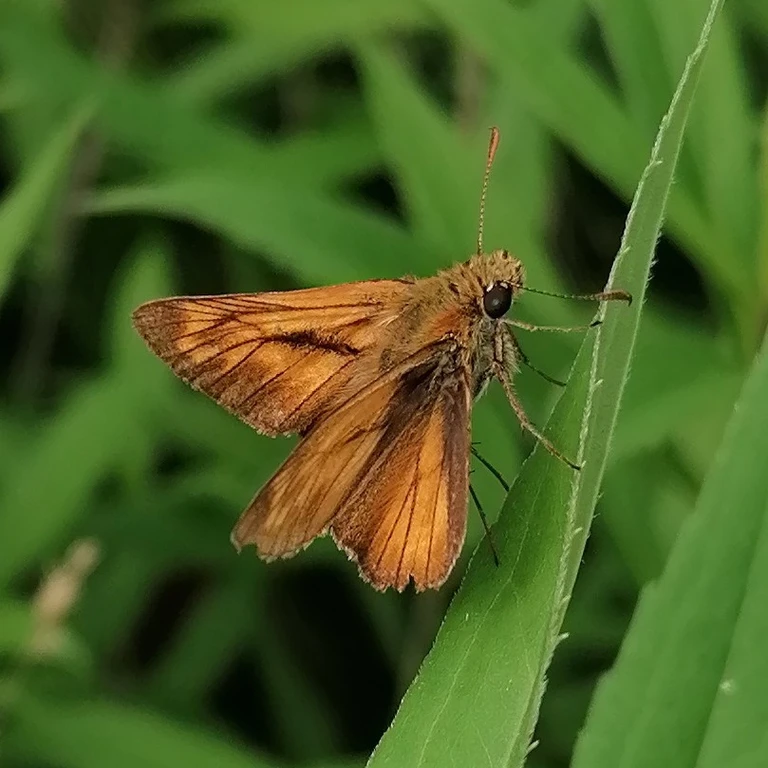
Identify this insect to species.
Ochlodes sylvanus (also Ochlodes venata)
